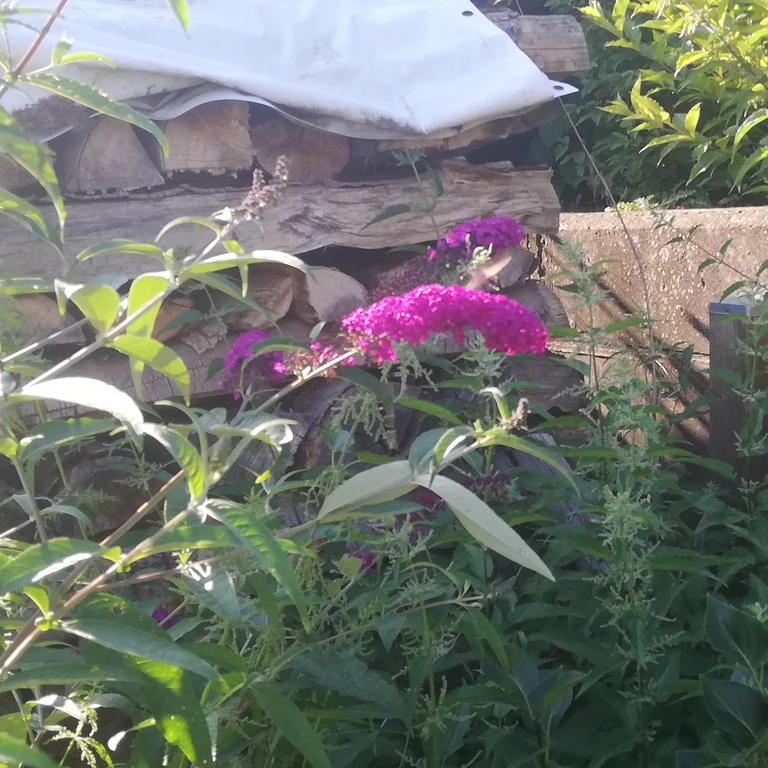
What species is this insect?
Macroglossum stellatarum
